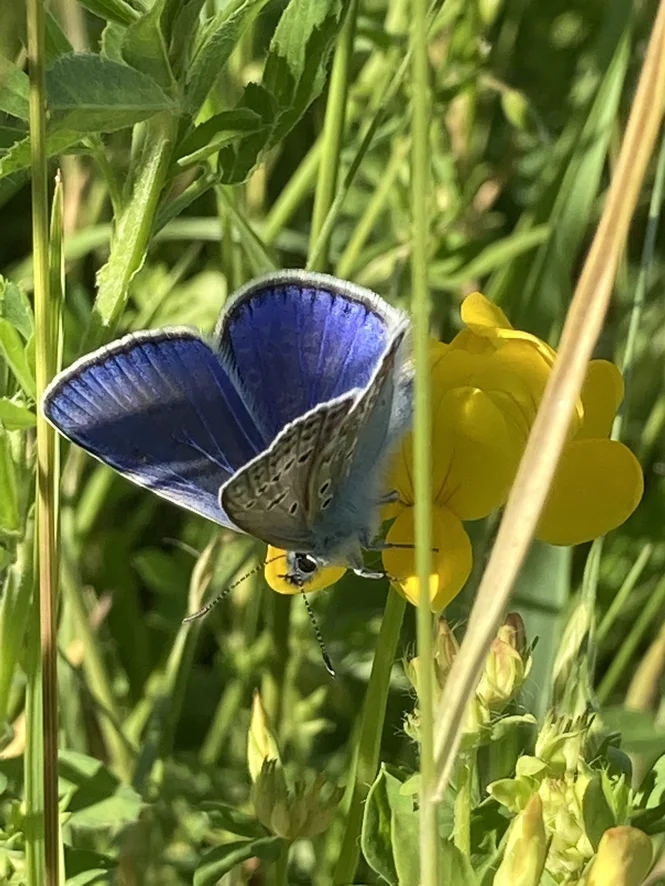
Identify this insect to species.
Polyommatus icarus
